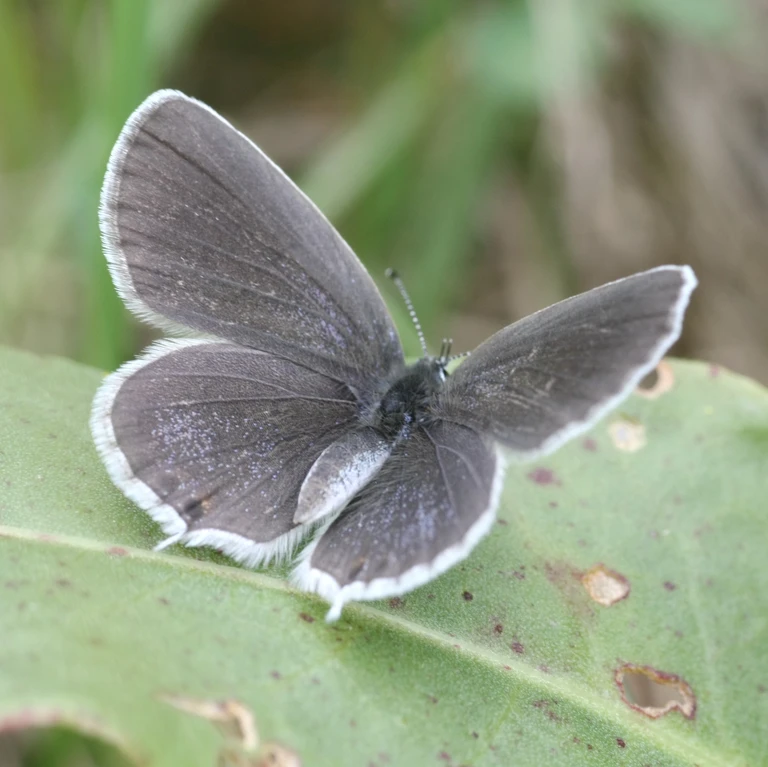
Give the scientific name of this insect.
Cupido argiades (also Elkalyce argiades)
